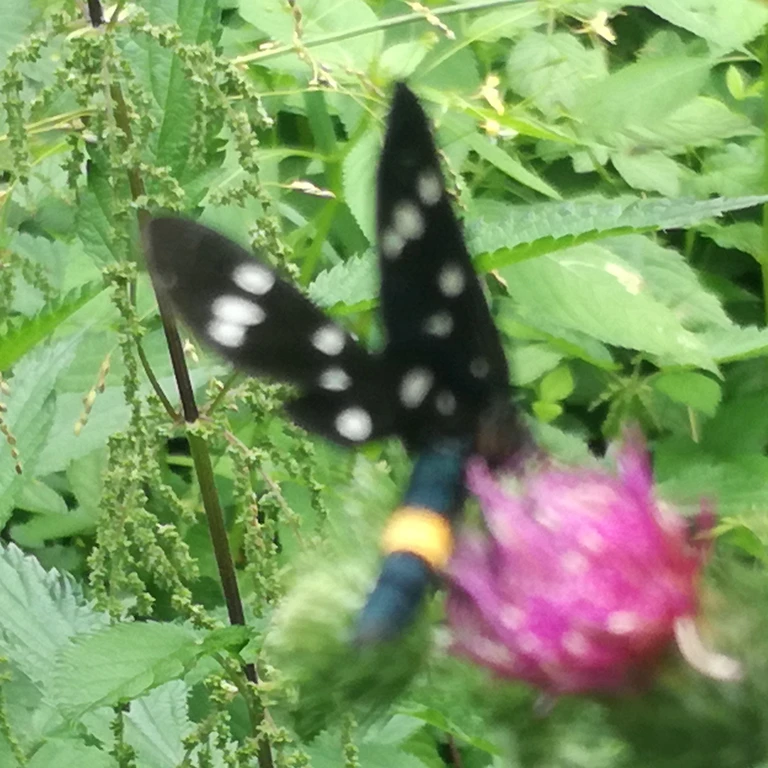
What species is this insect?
Amata phegea
